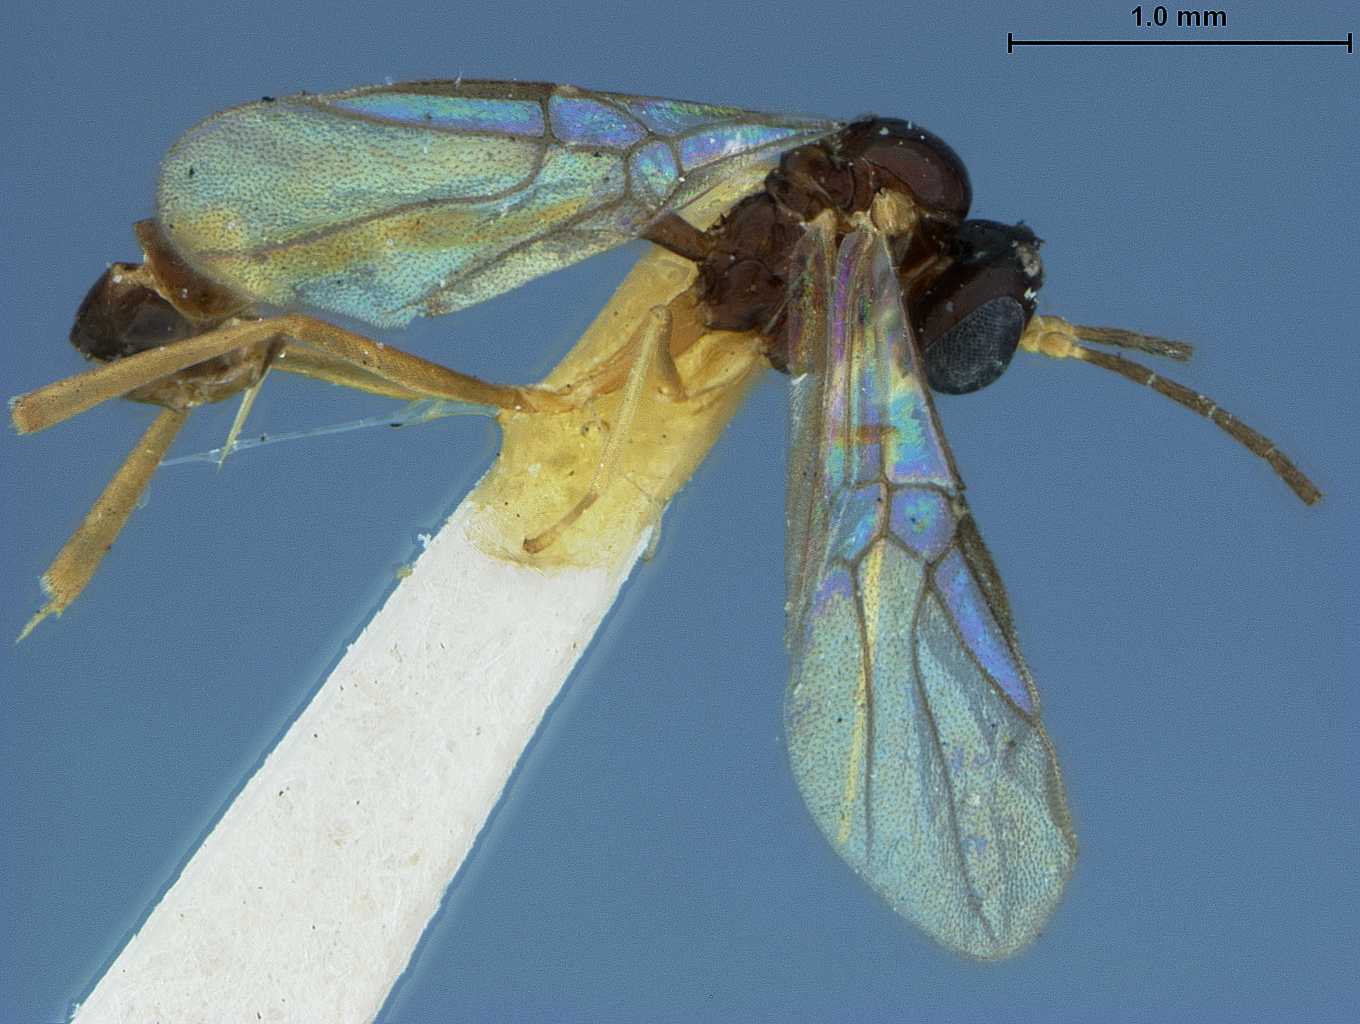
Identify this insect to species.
Wesmaelia rileyi
